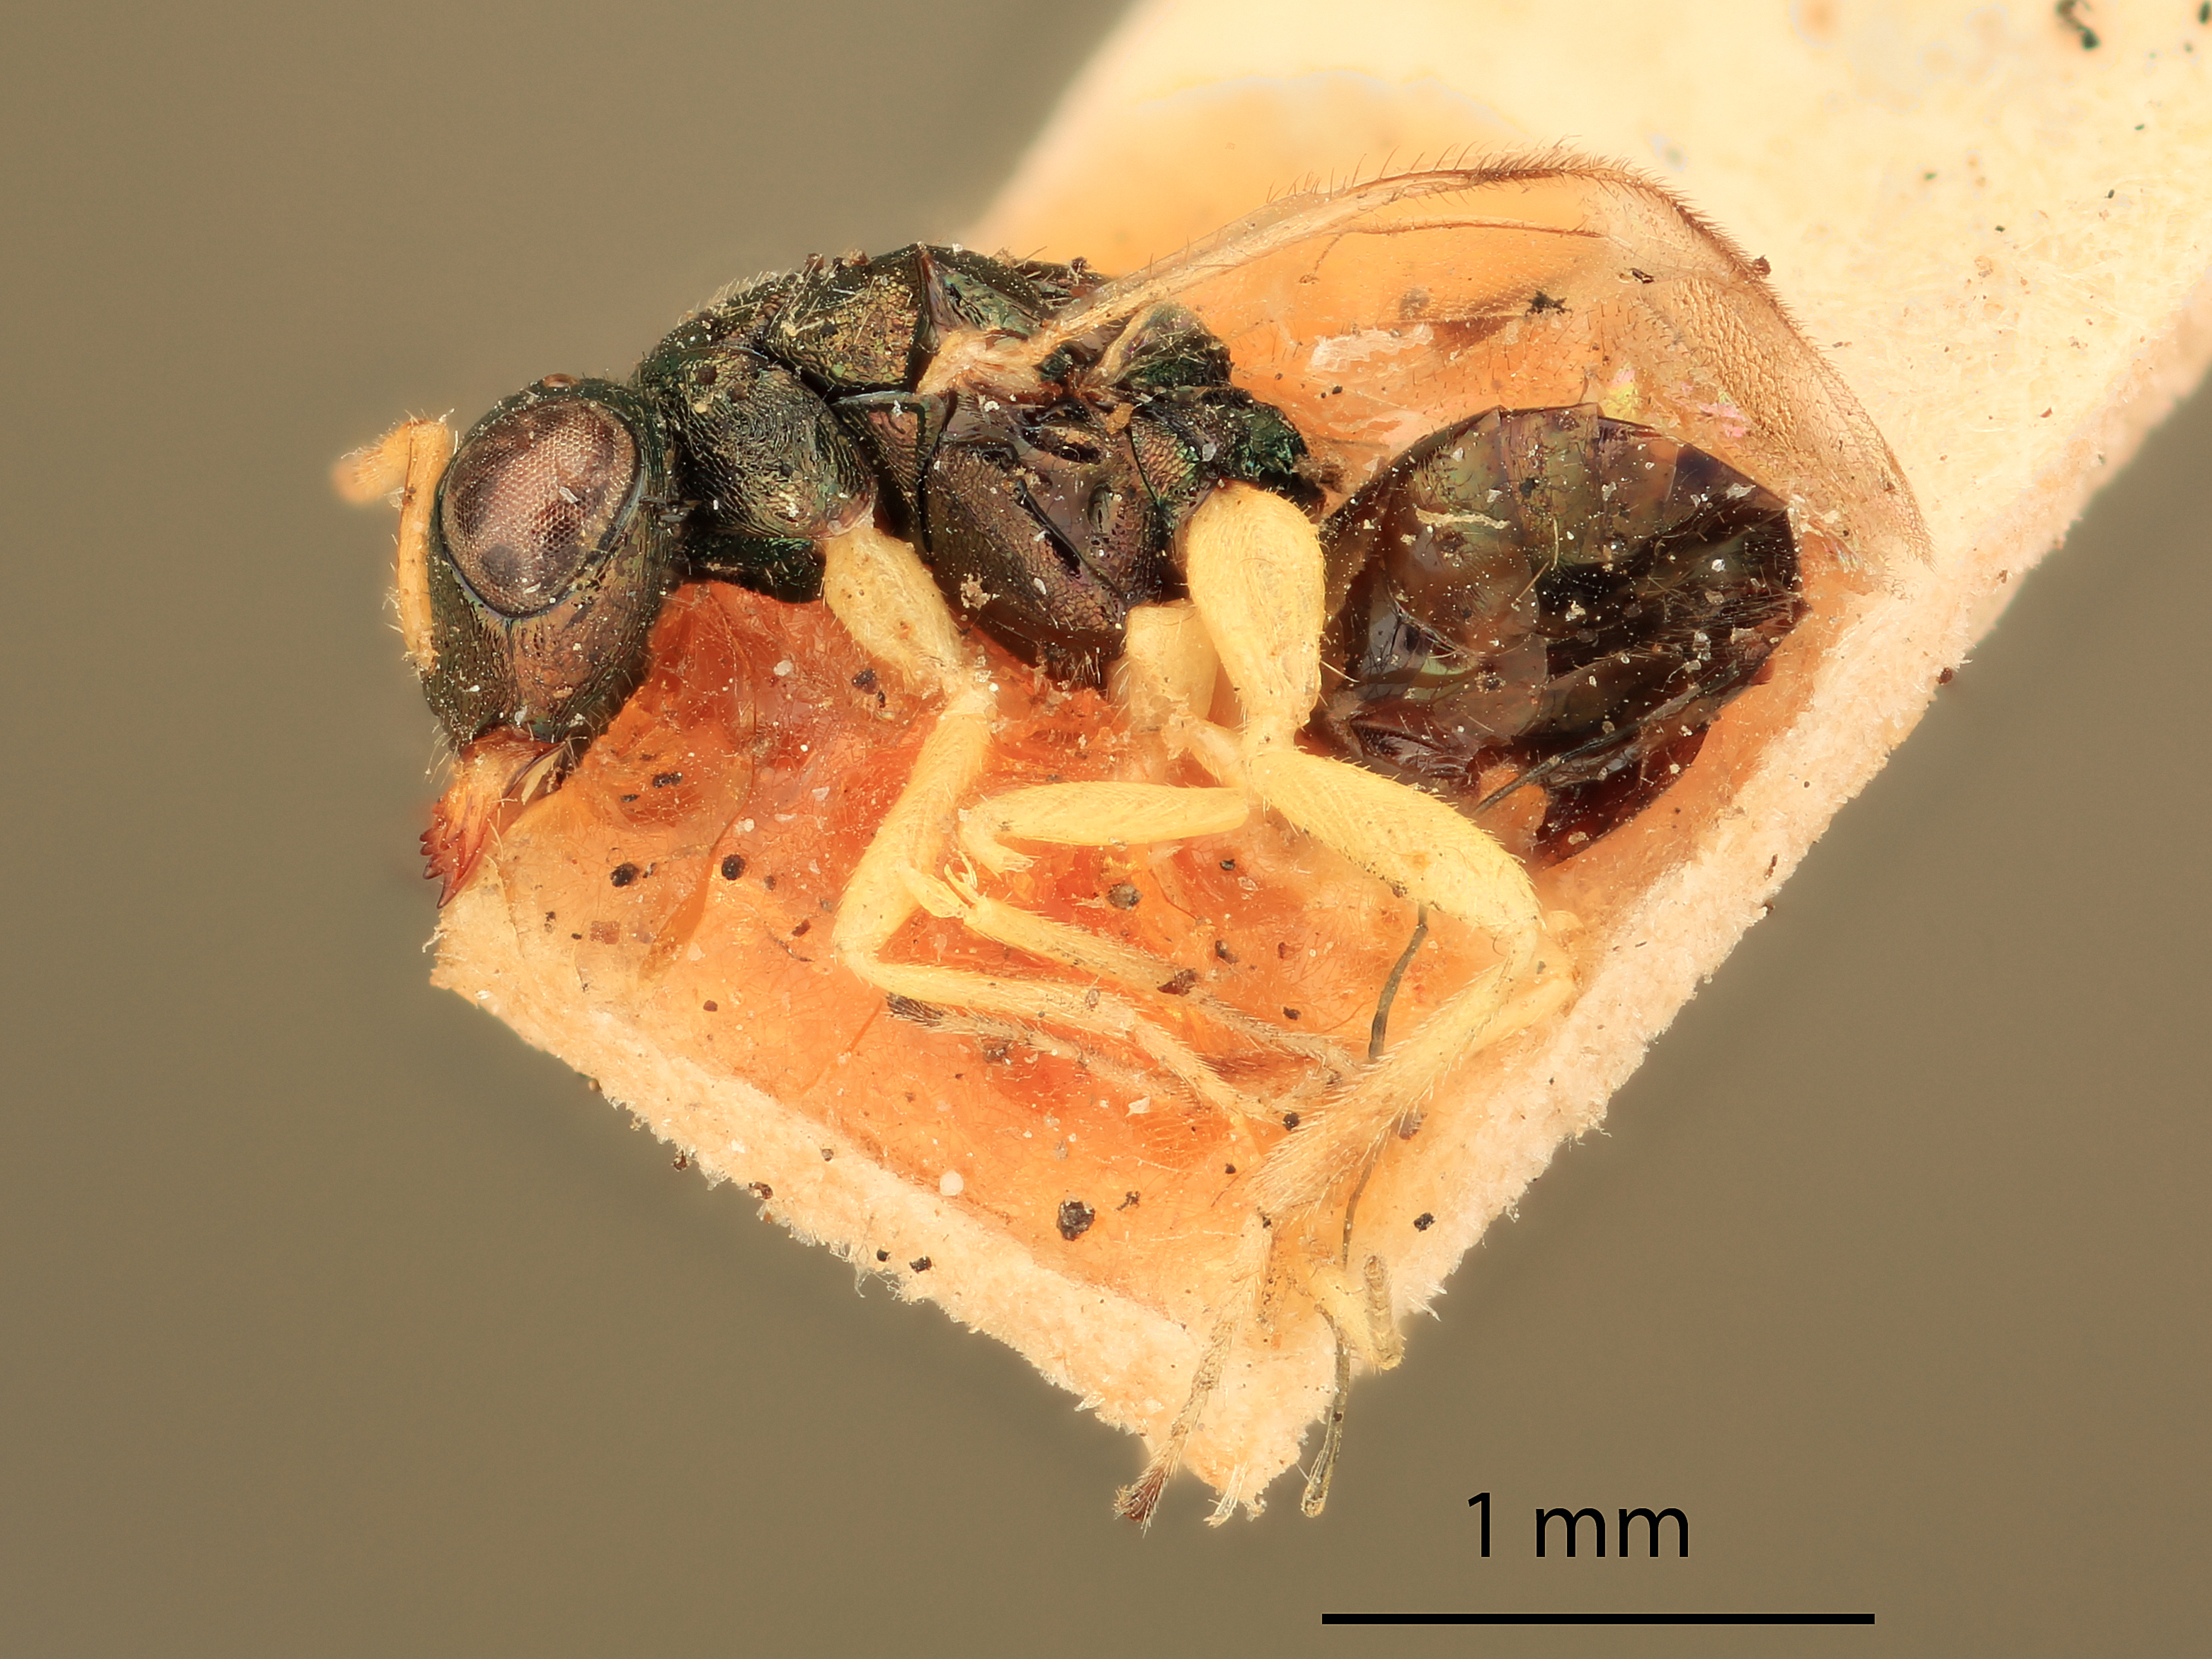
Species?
Miscogaster biguttata
